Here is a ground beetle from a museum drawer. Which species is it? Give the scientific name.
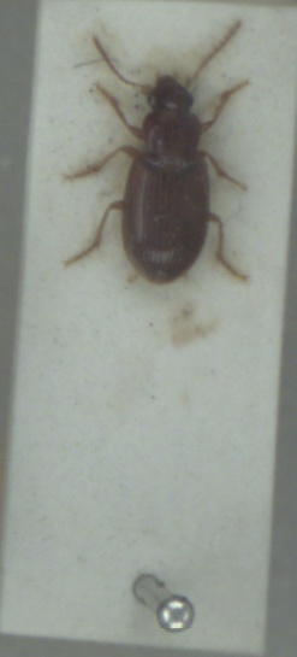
Bradycellus verbasci
